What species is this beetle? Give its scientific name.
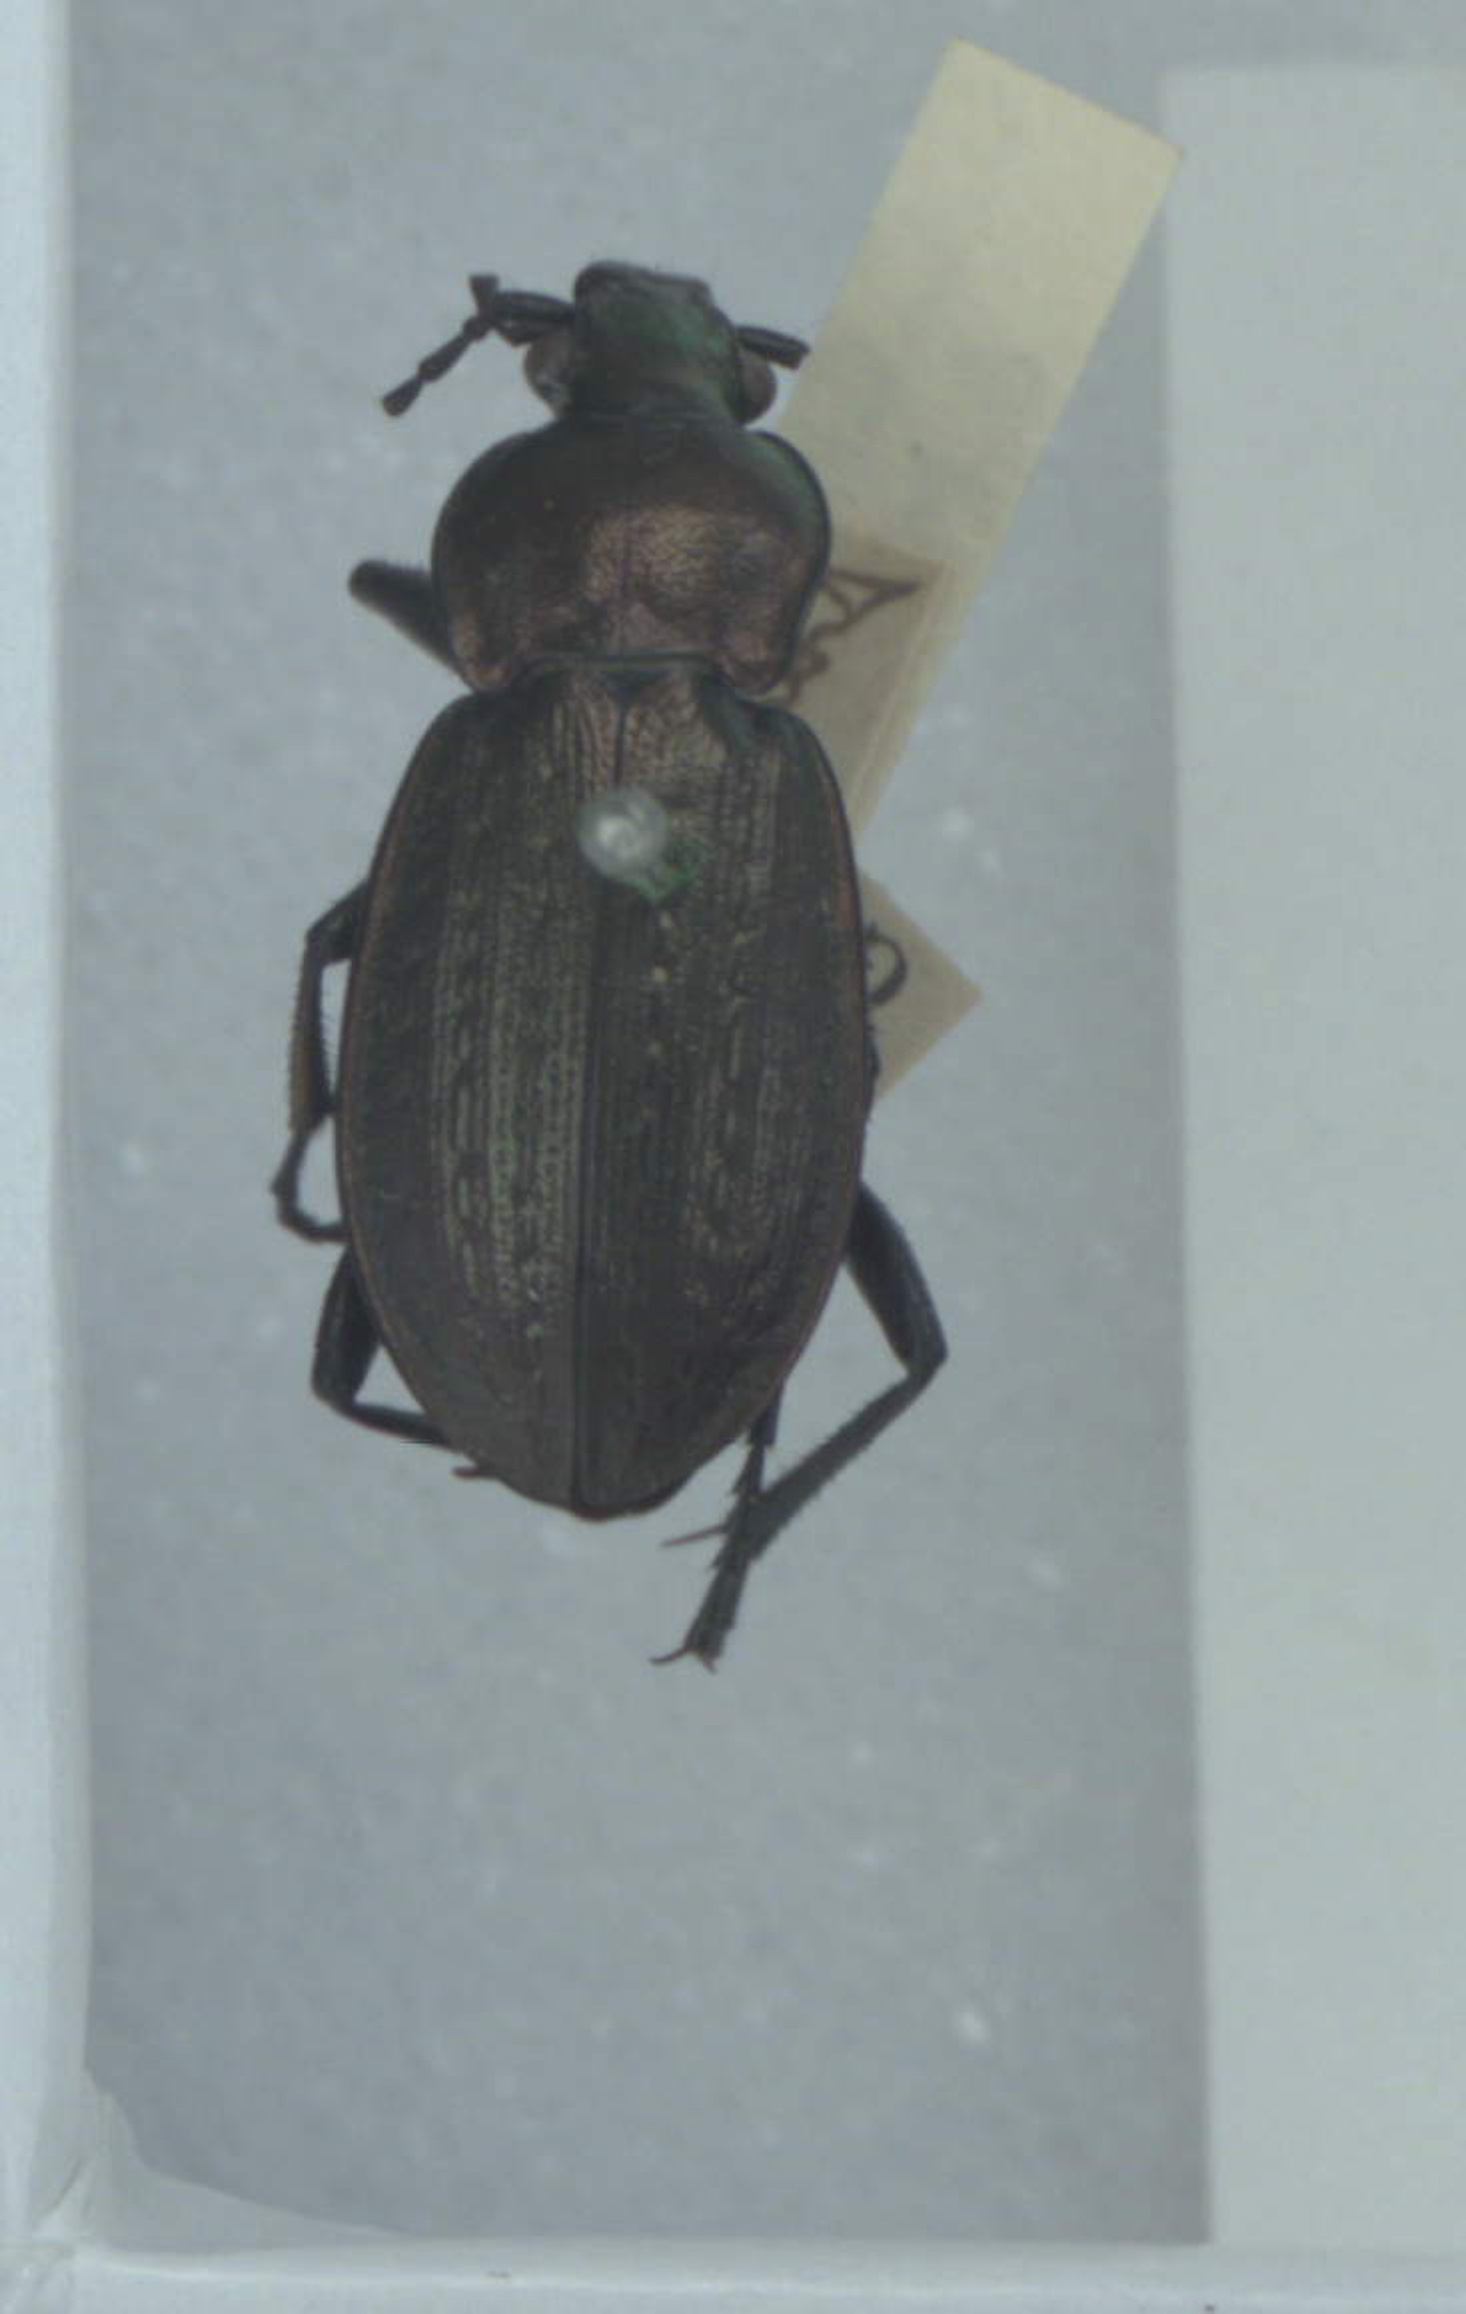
Carabus arvensis
